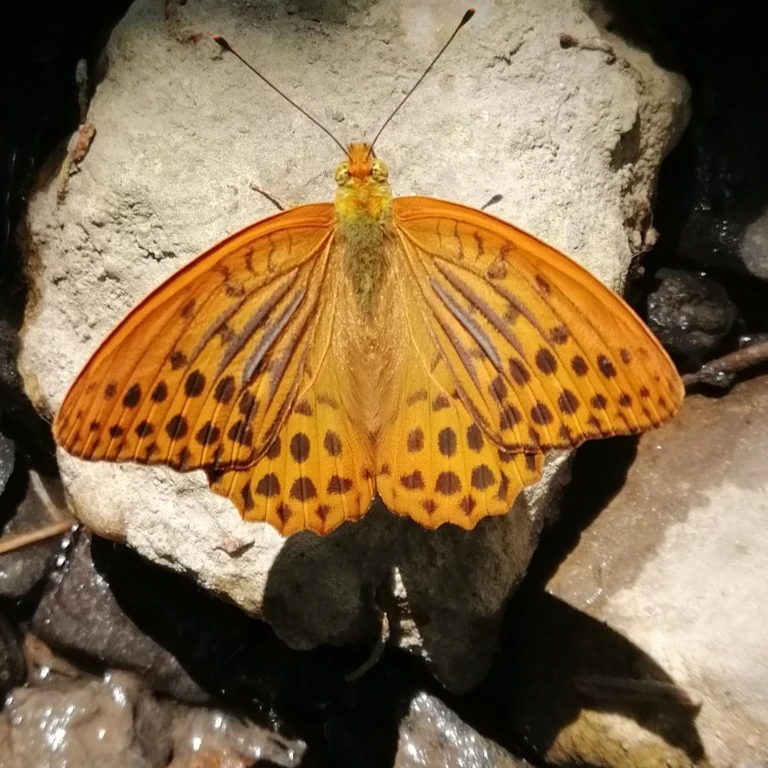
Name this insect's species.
Argynnis paphia
